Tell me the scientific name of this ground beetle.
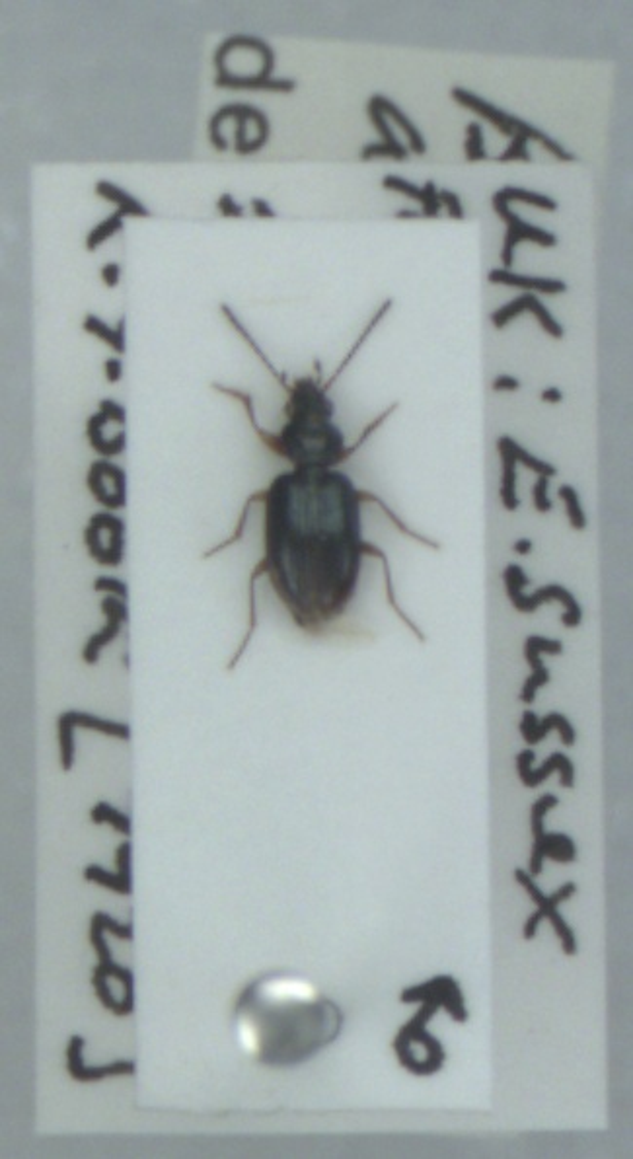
Bembidion assimile
